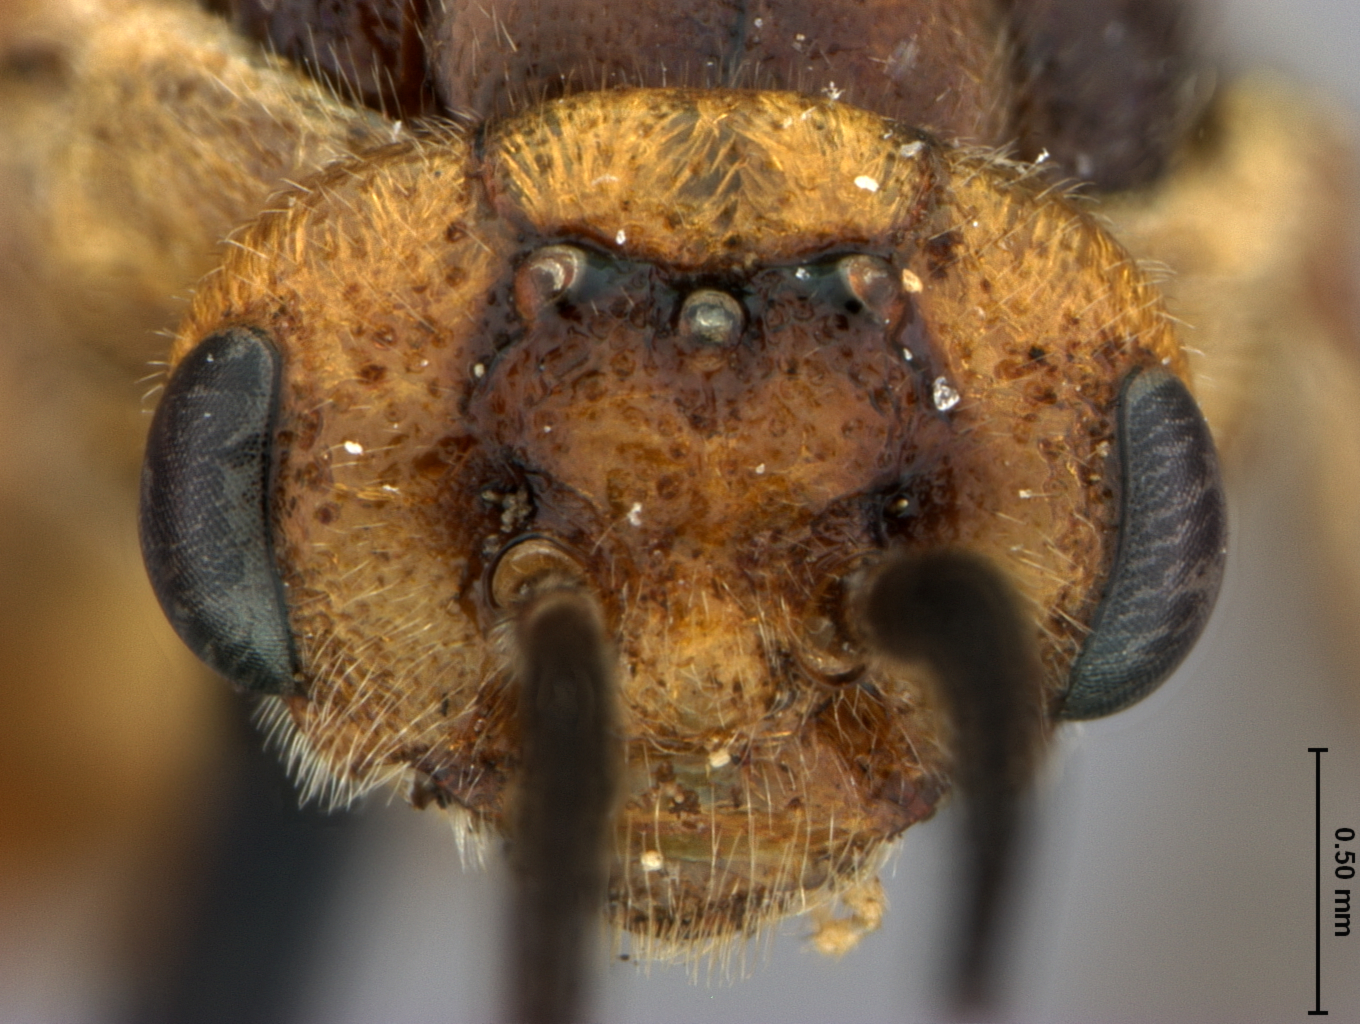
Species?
Neodiprion ontarioensis
